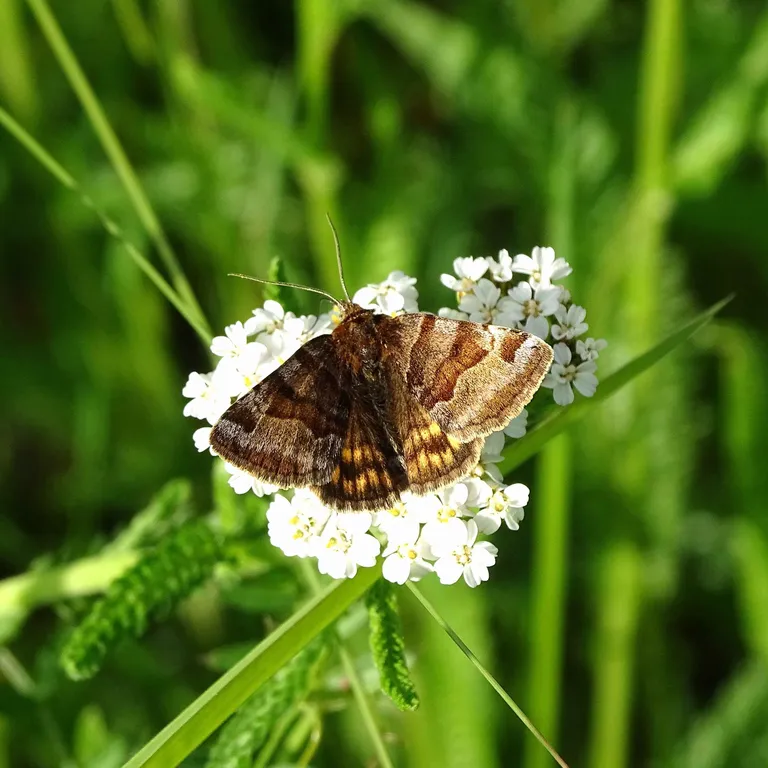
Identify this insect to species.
Euclidia glyphica
